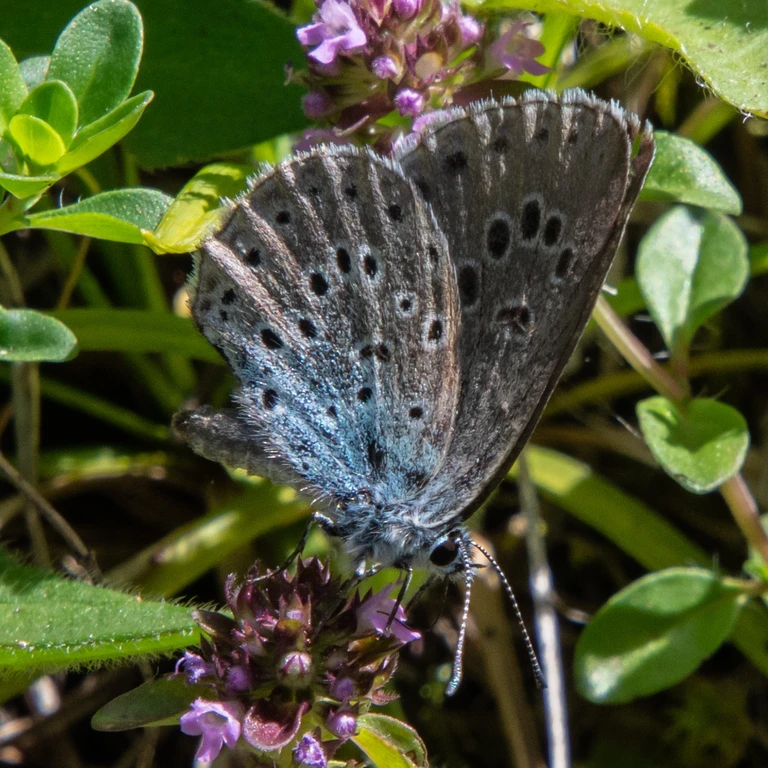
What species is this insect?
Phengaris arion (also Maculinea arion)
